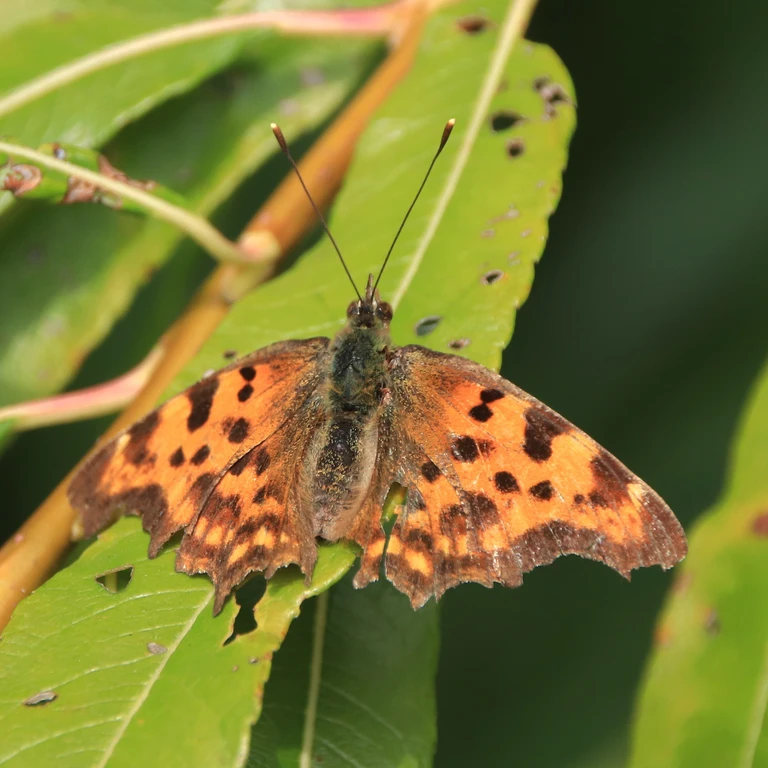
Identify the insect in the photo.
Polygonia c-album
